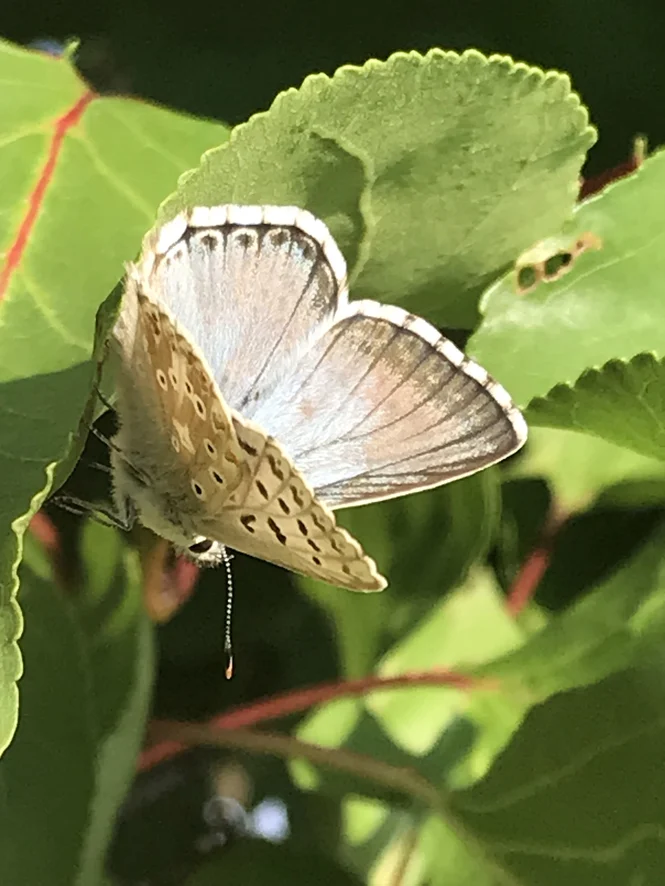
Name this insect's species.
Lysandra coridon
